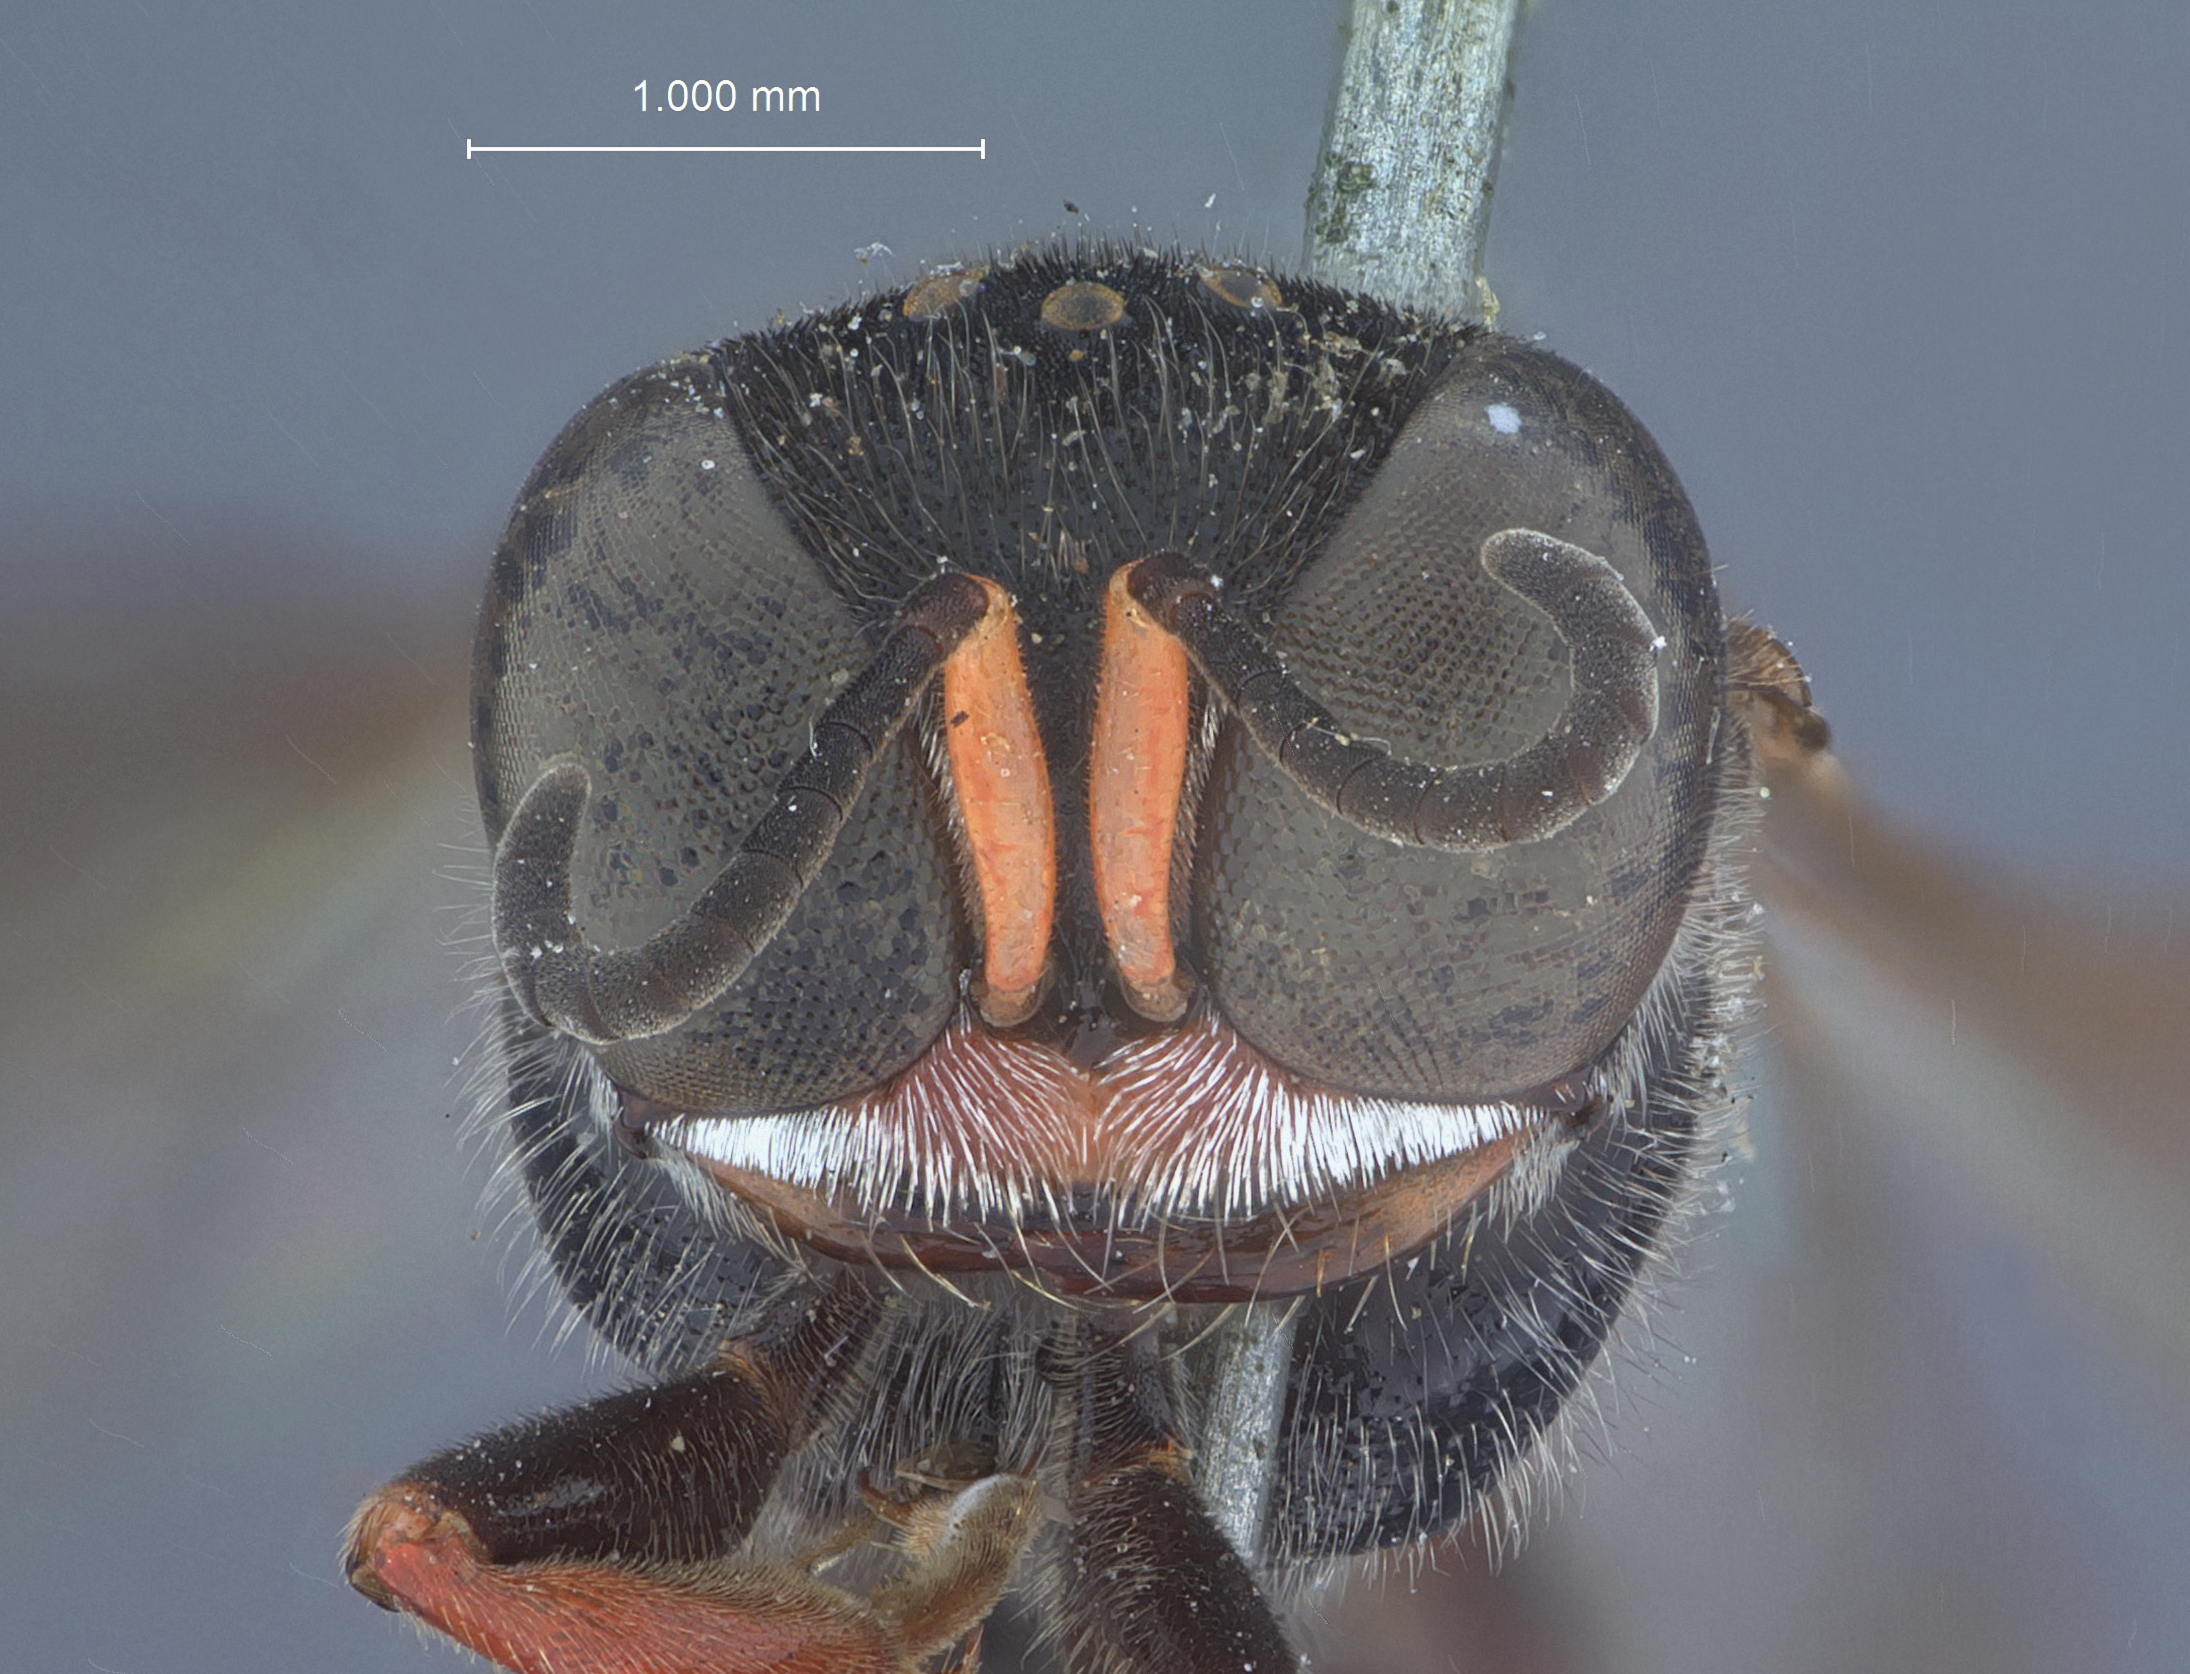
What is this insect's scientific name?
Crabro discretus
